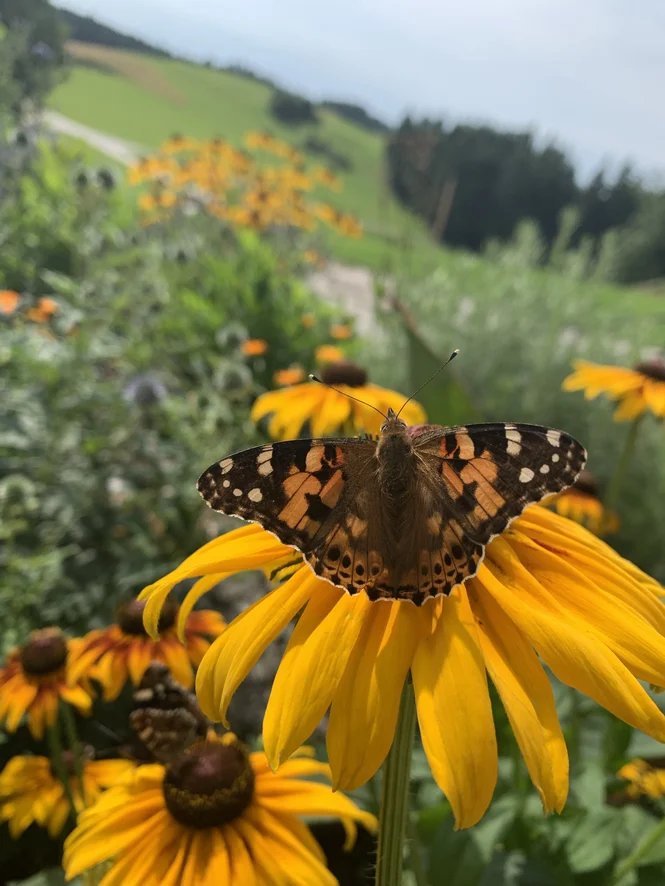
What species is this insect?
Vanessa cardui
